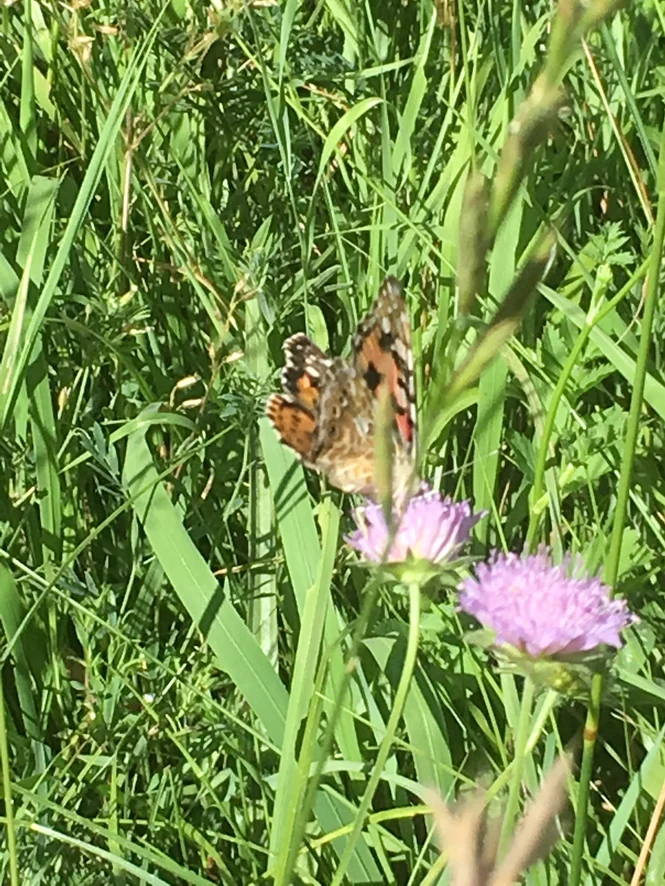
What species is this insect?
Vanessa cardui
